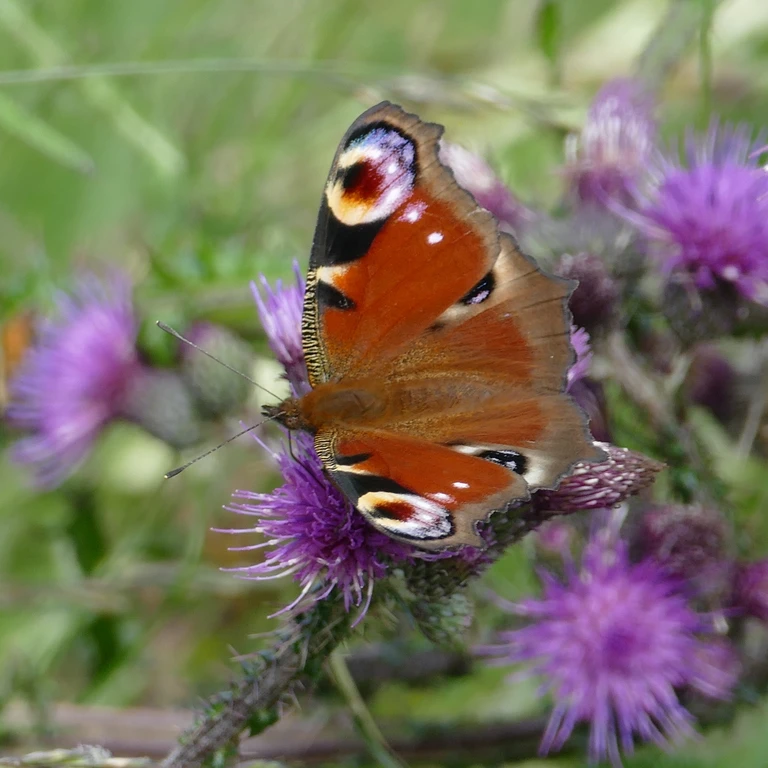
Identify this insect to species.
Aglais io
